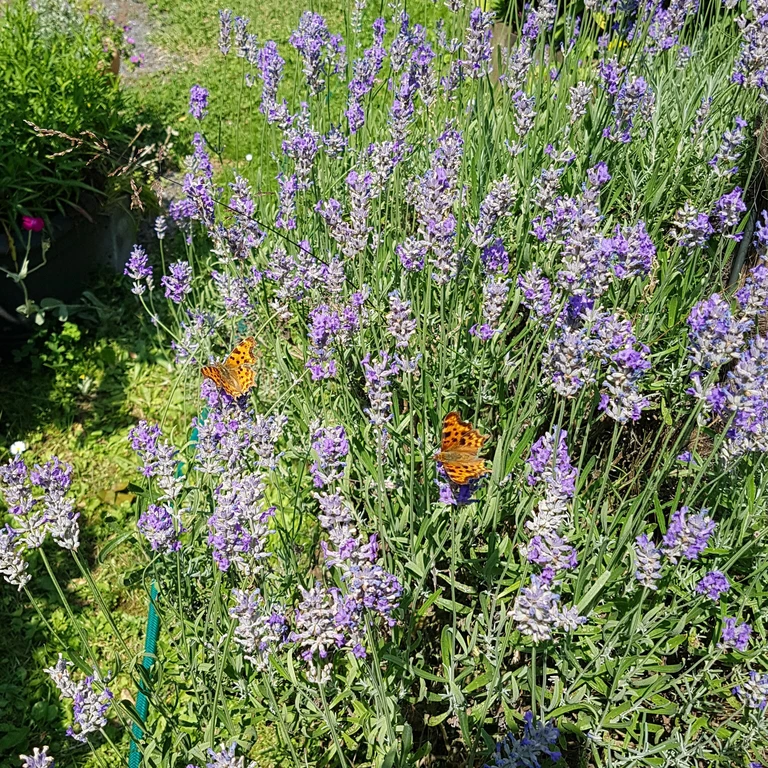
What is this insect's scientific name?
Polygonia c-album
